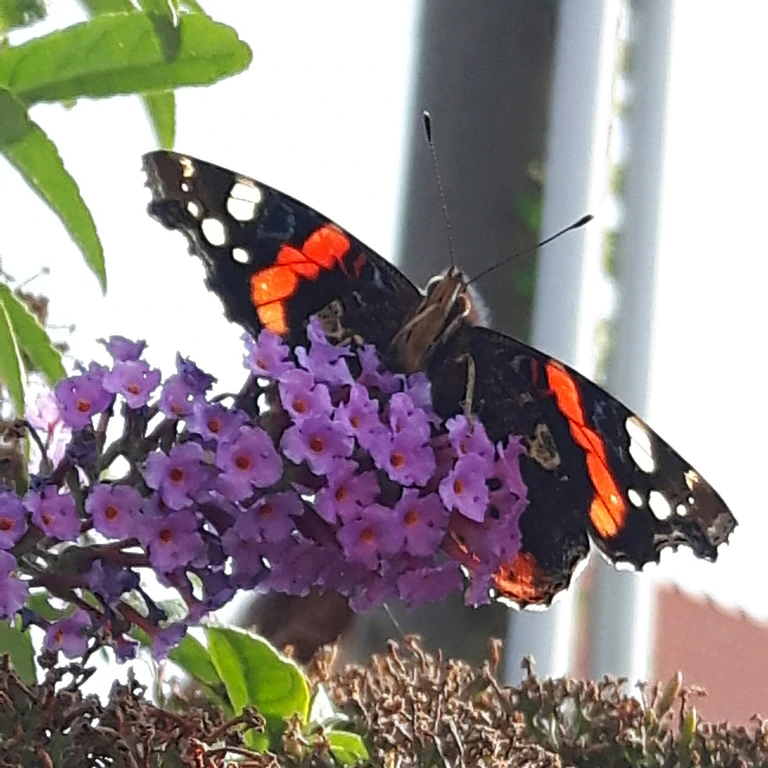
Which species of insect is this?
Vanessa atalanta
